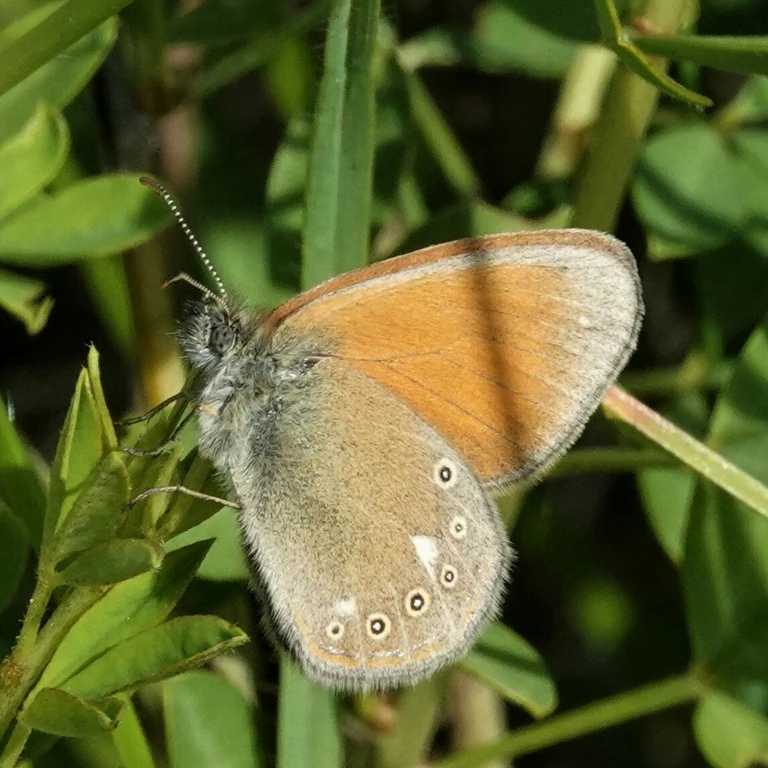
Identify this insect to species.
Coenonympha glycerion (also Coenonympha iphis)
